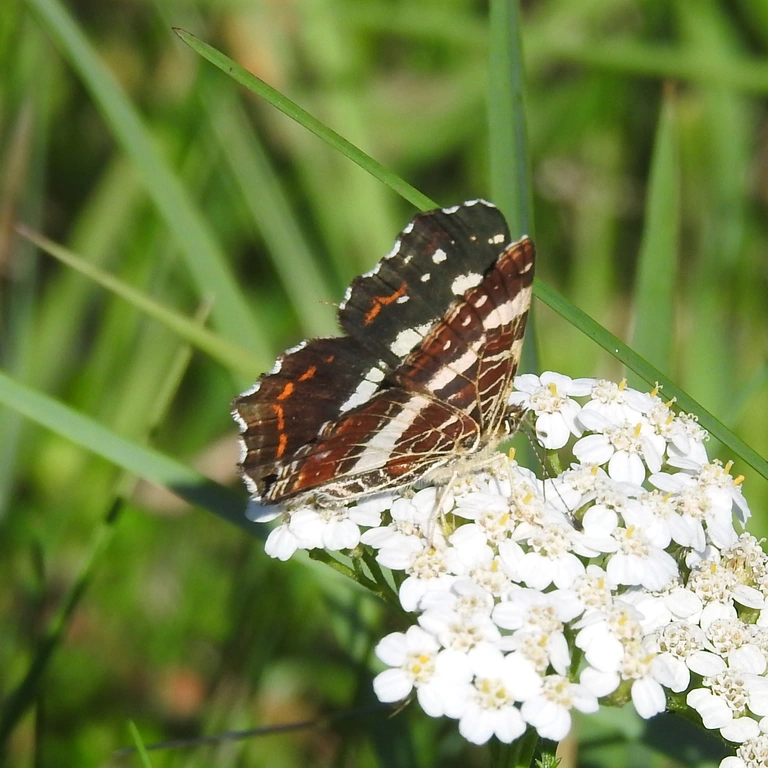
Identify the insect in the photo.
Araschnia levana
